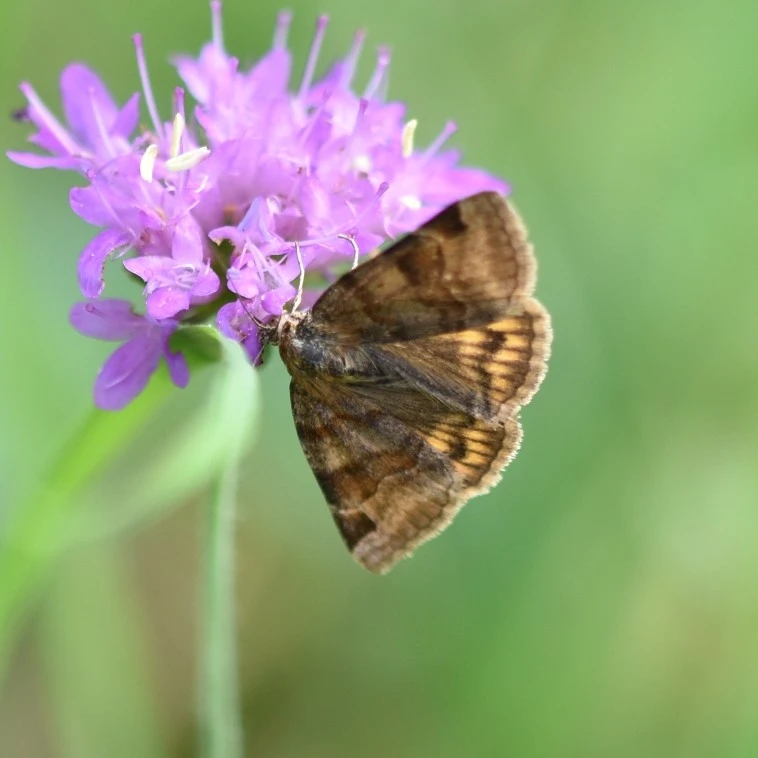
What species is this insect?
Euclidia glyphica
